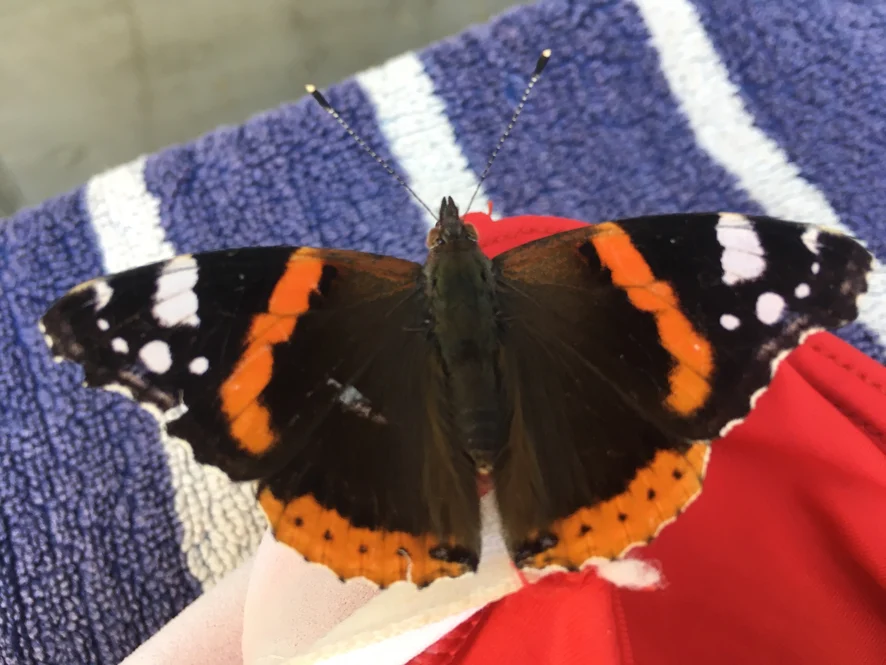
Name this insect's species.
Vanessa atalanta
